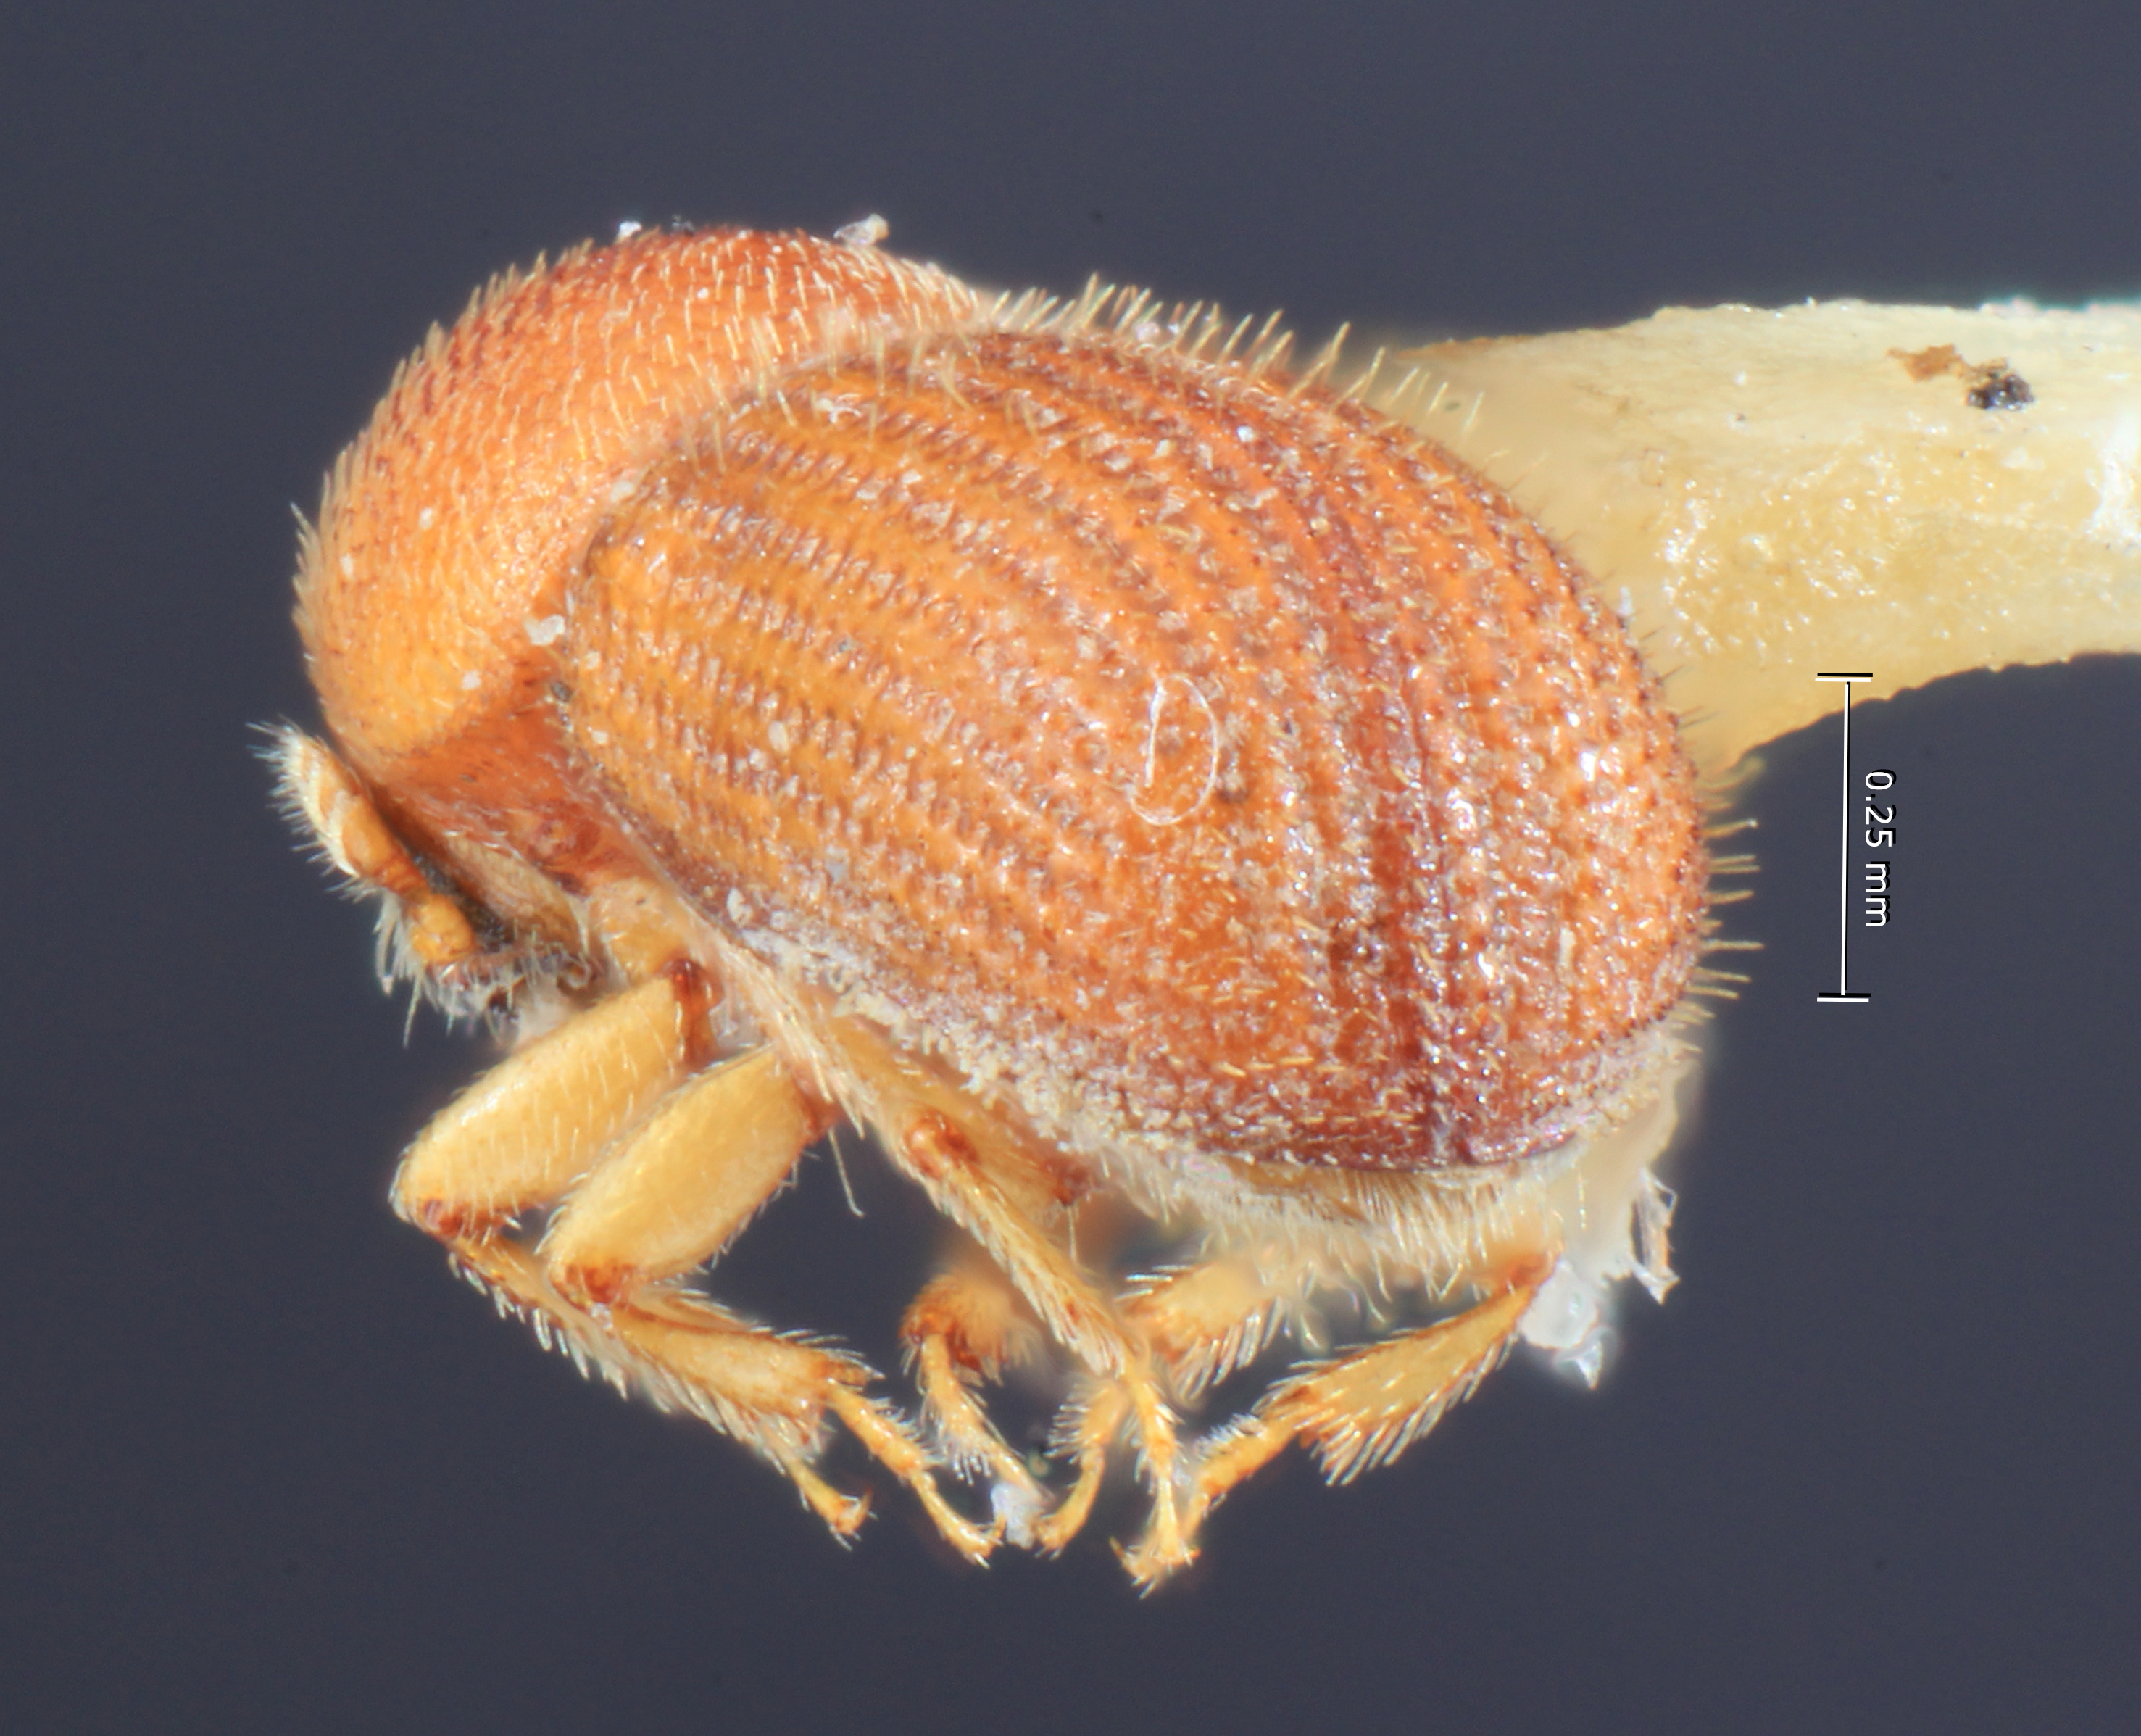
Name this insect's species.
Dendroterus sallaei
